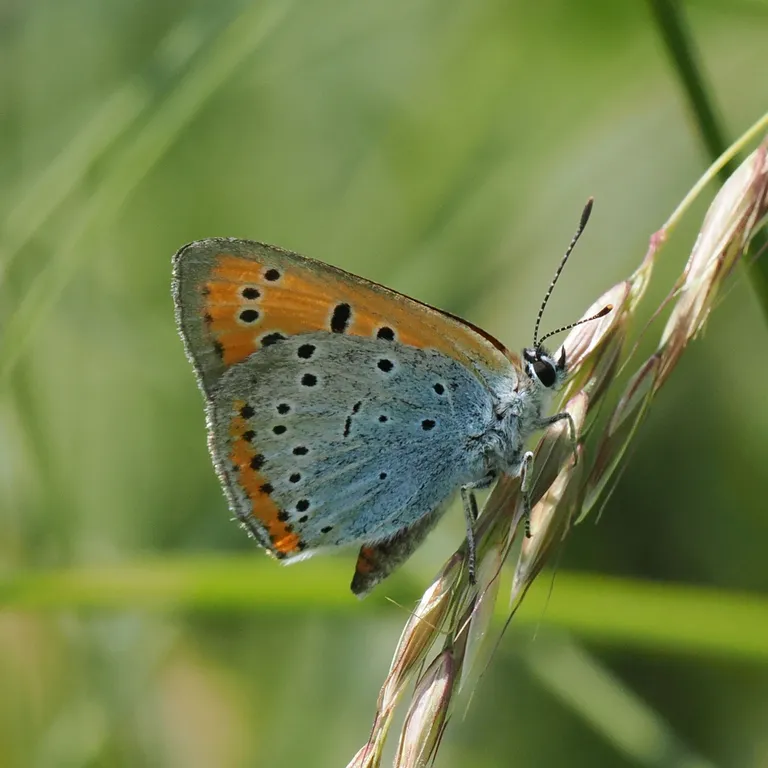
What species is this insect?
Lycaena dispar
